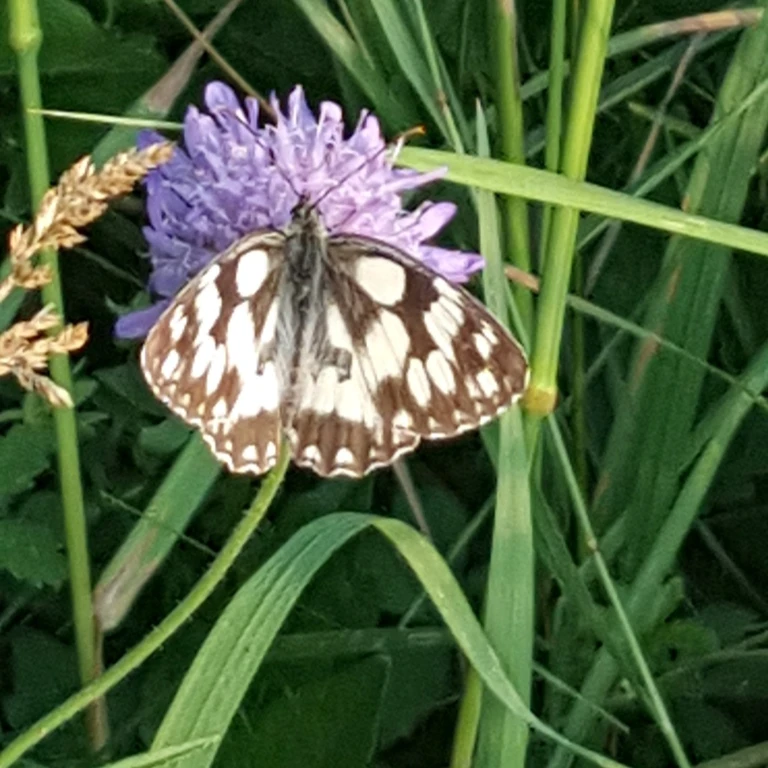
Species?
Melanargia galathea
